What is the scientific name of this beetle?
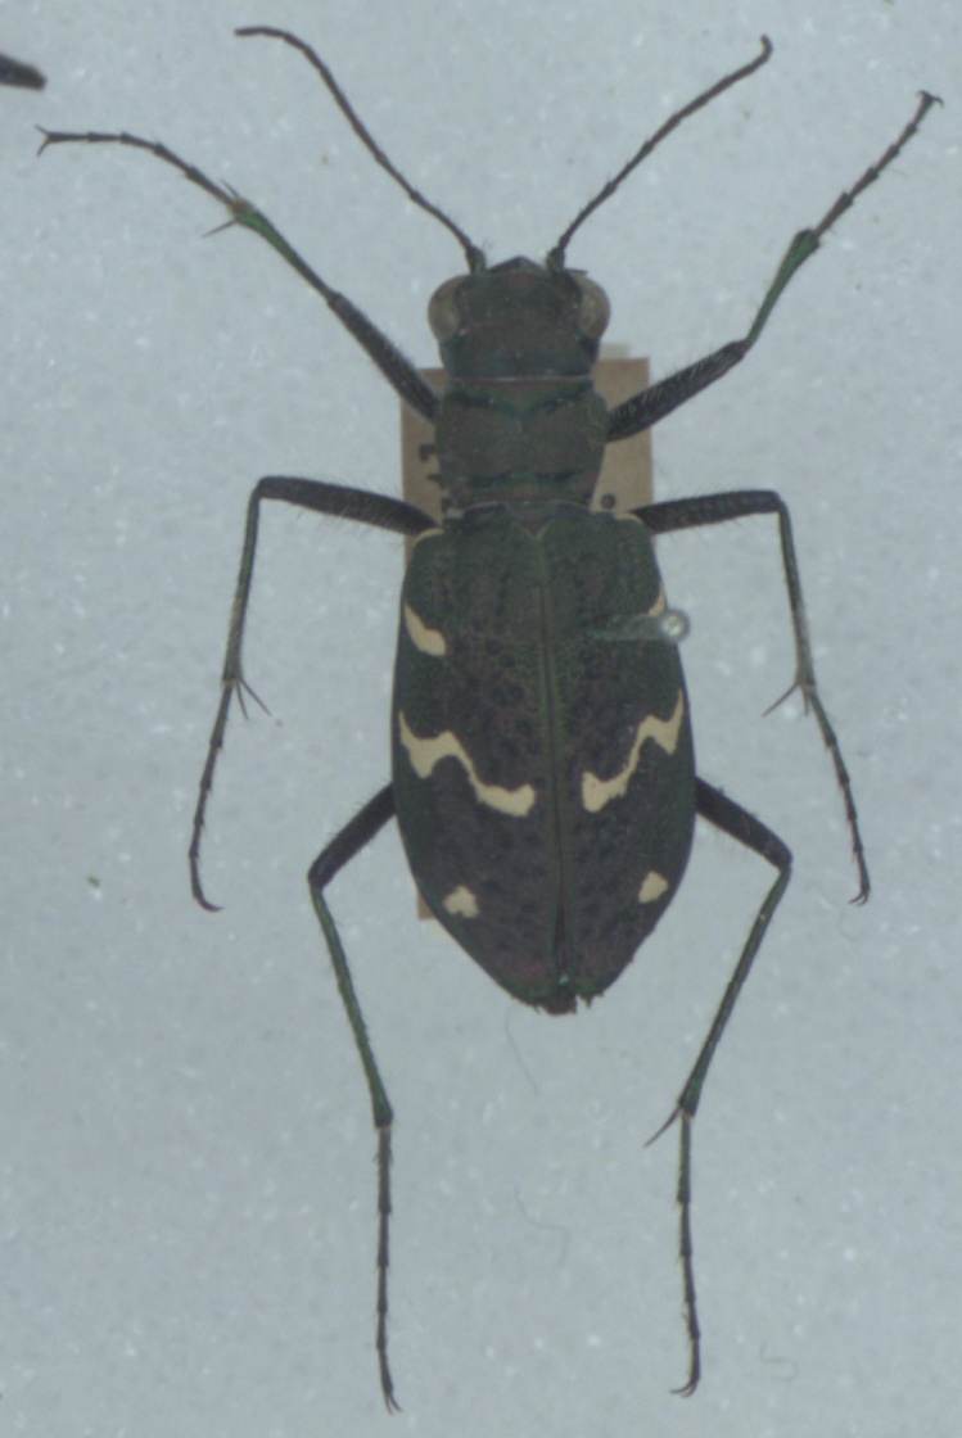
Cicindela sylvatica
